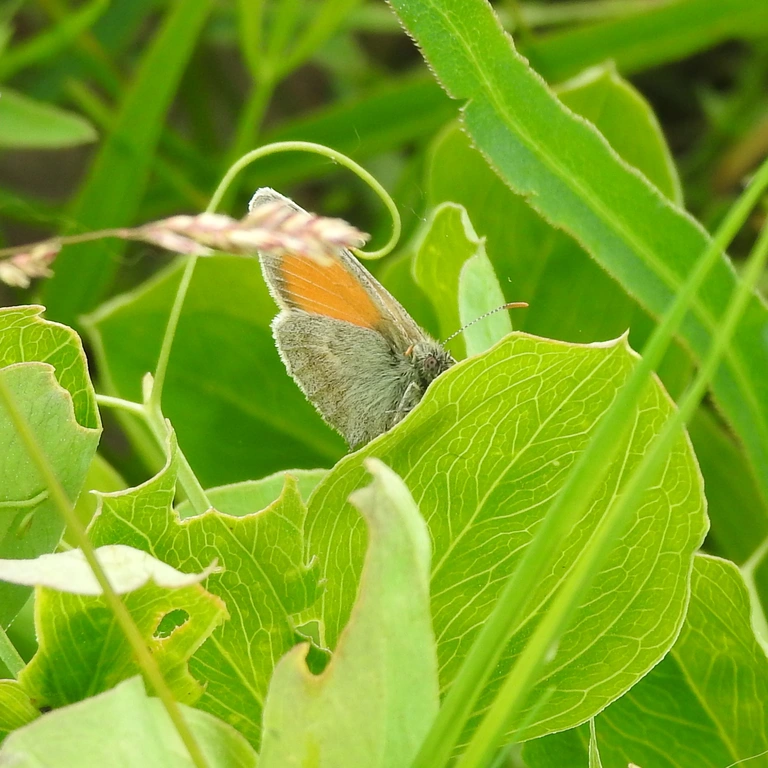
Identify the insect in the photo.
Coenonympha pamphilus
